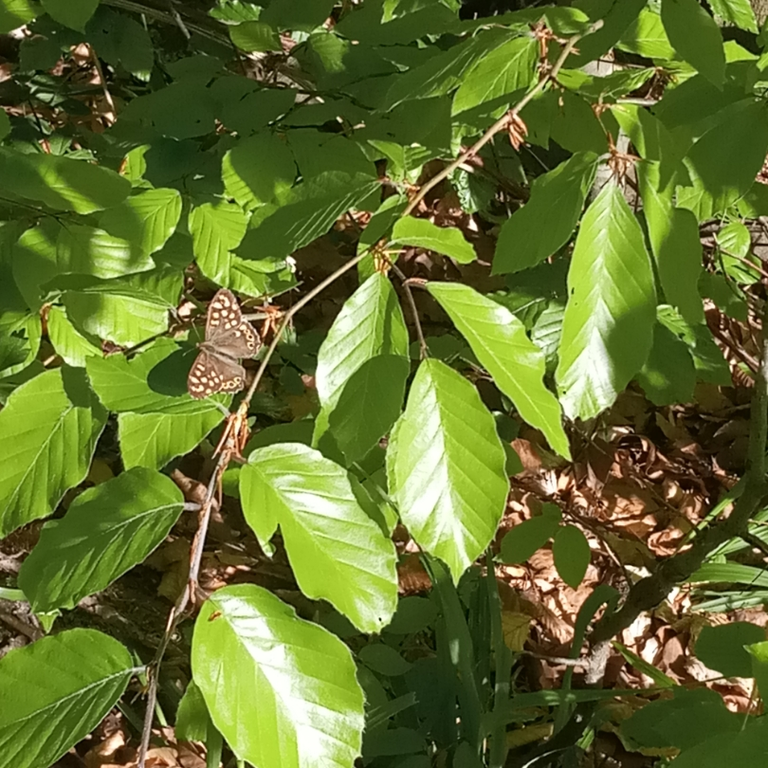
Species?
Pararge aegeria
